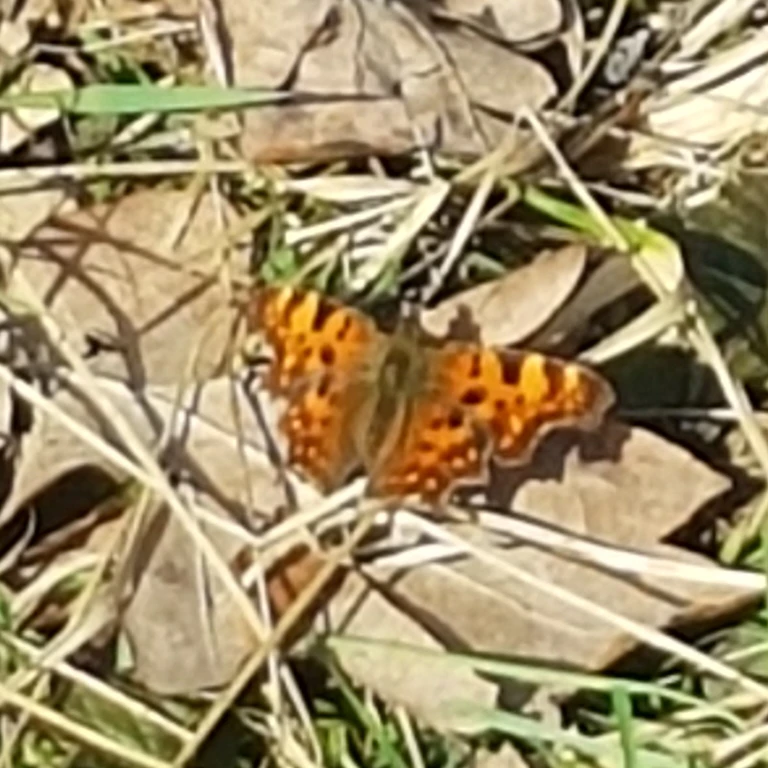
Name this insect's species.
Polygonia c-album
